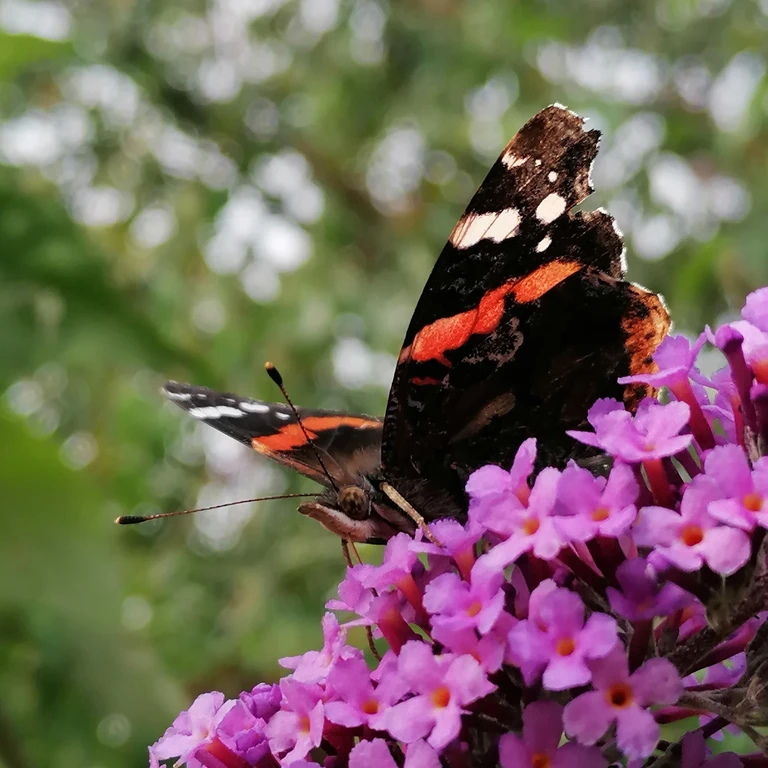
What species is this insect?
Vanessa atalanta
